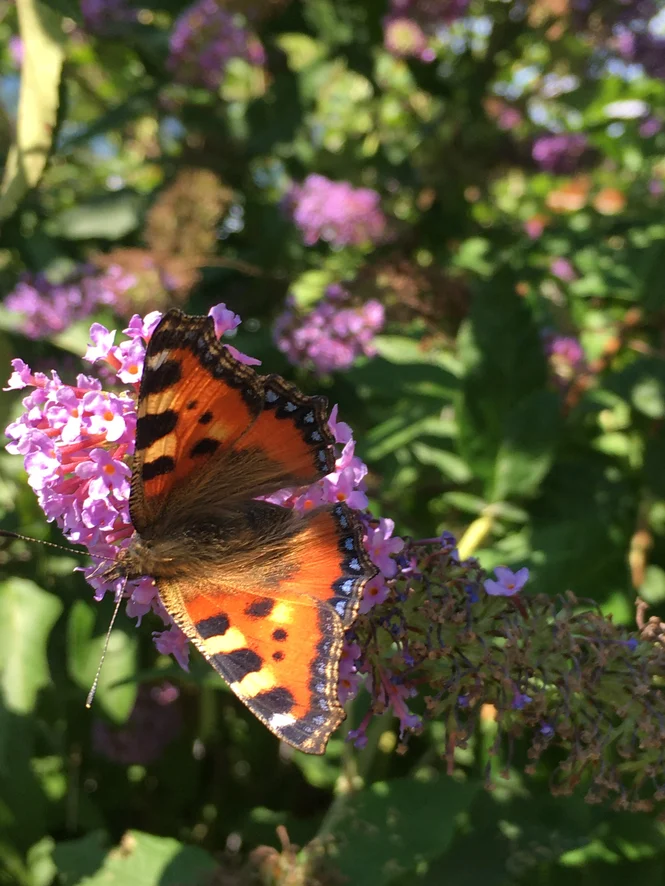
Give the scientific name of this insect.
Aglais urticae
